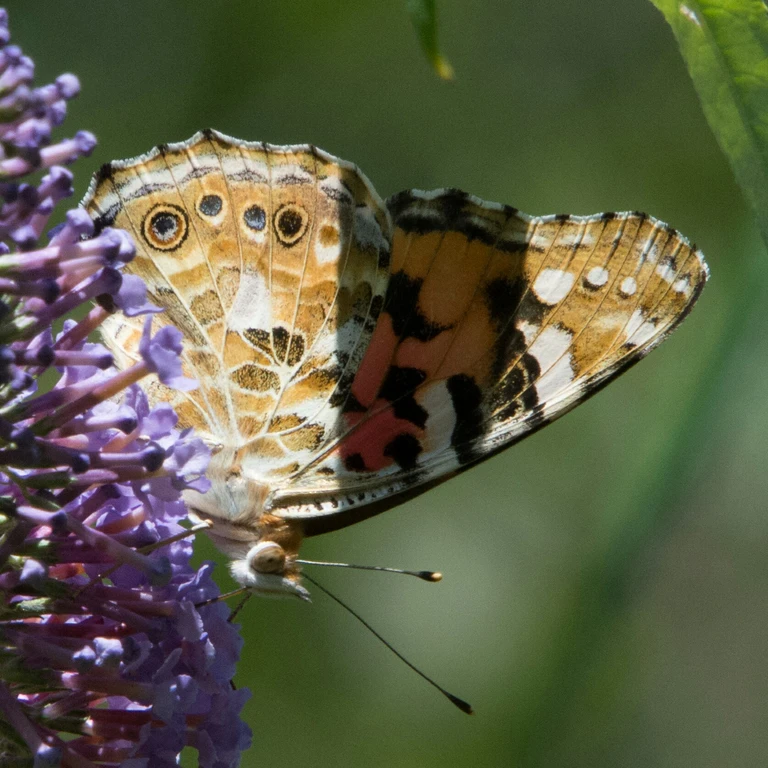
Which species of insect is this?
Vanessa cardui
